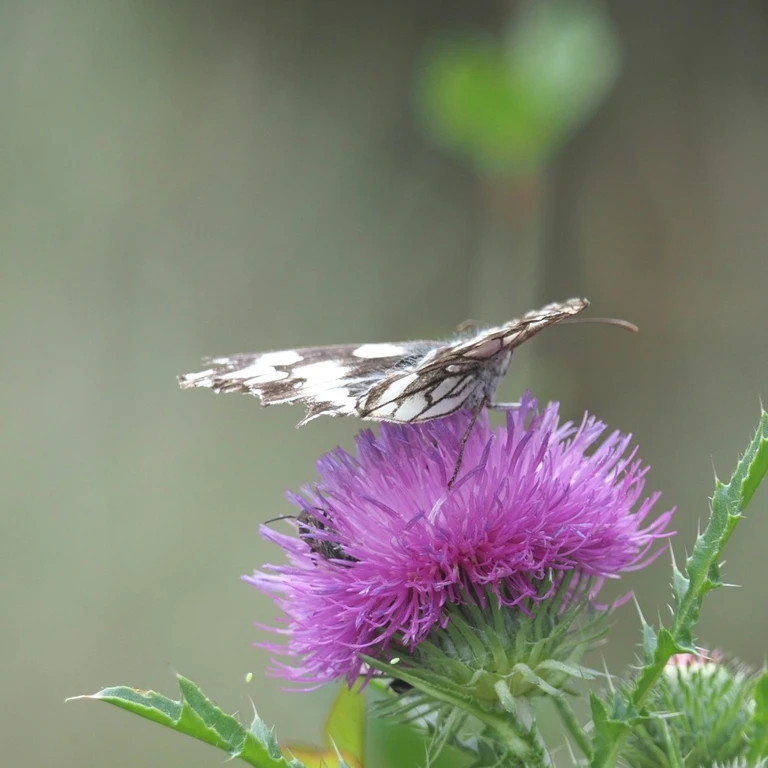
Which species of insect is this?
Melanargia galathea
